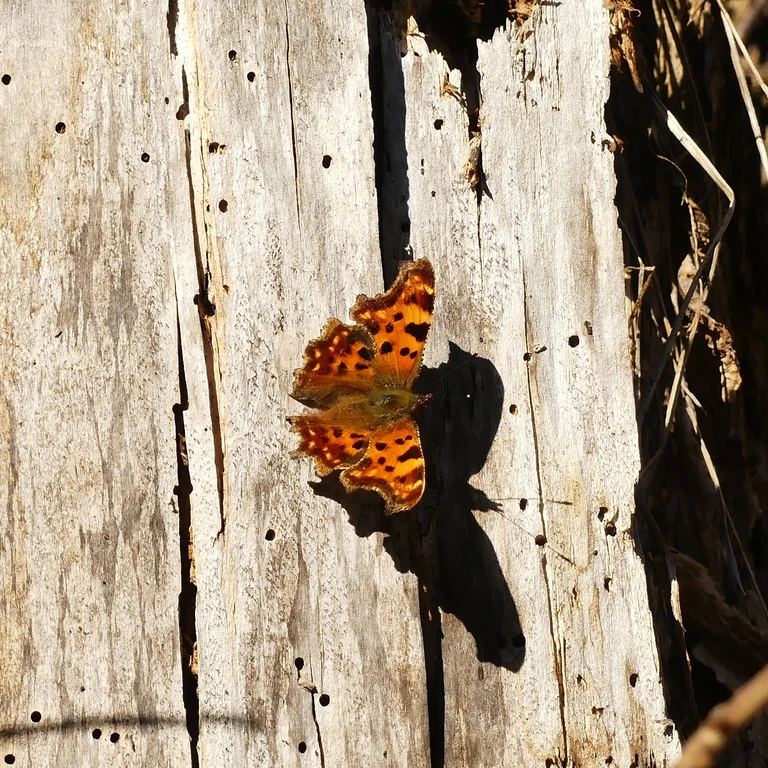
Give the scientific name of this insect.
Polygonia c-album
